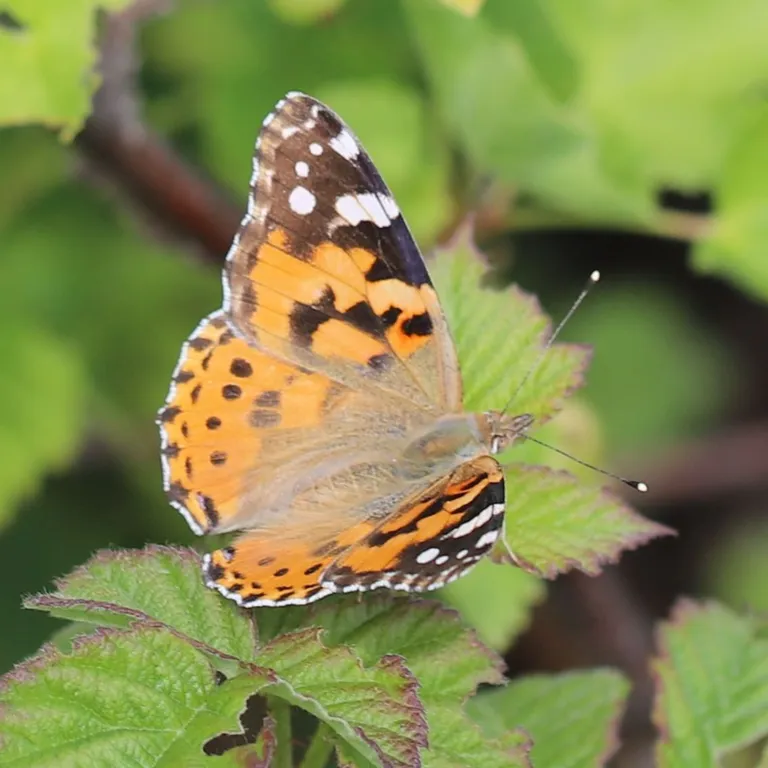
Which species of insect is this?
Vanessa cardui
